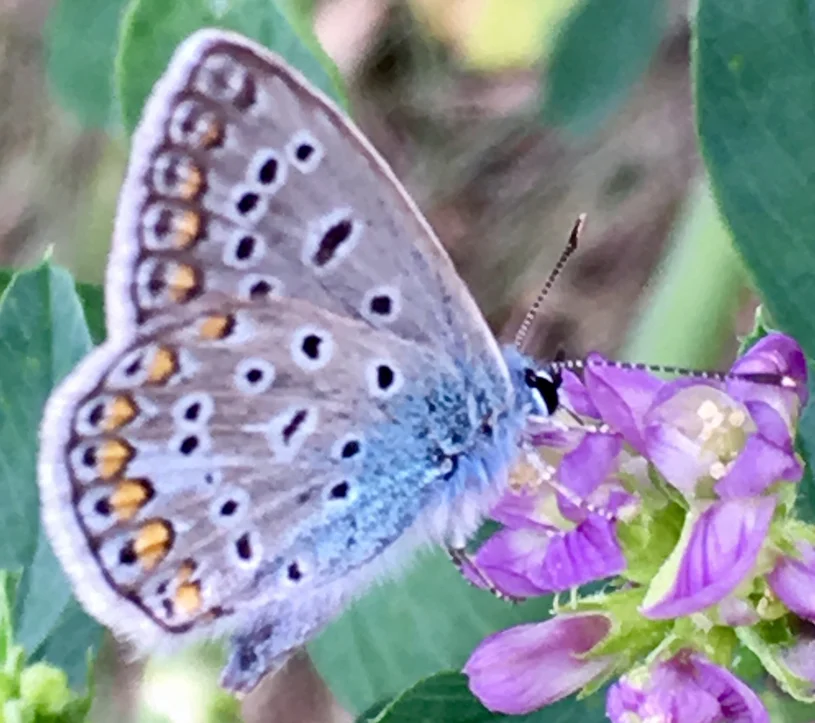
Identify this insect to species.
Polyommatus icarus
